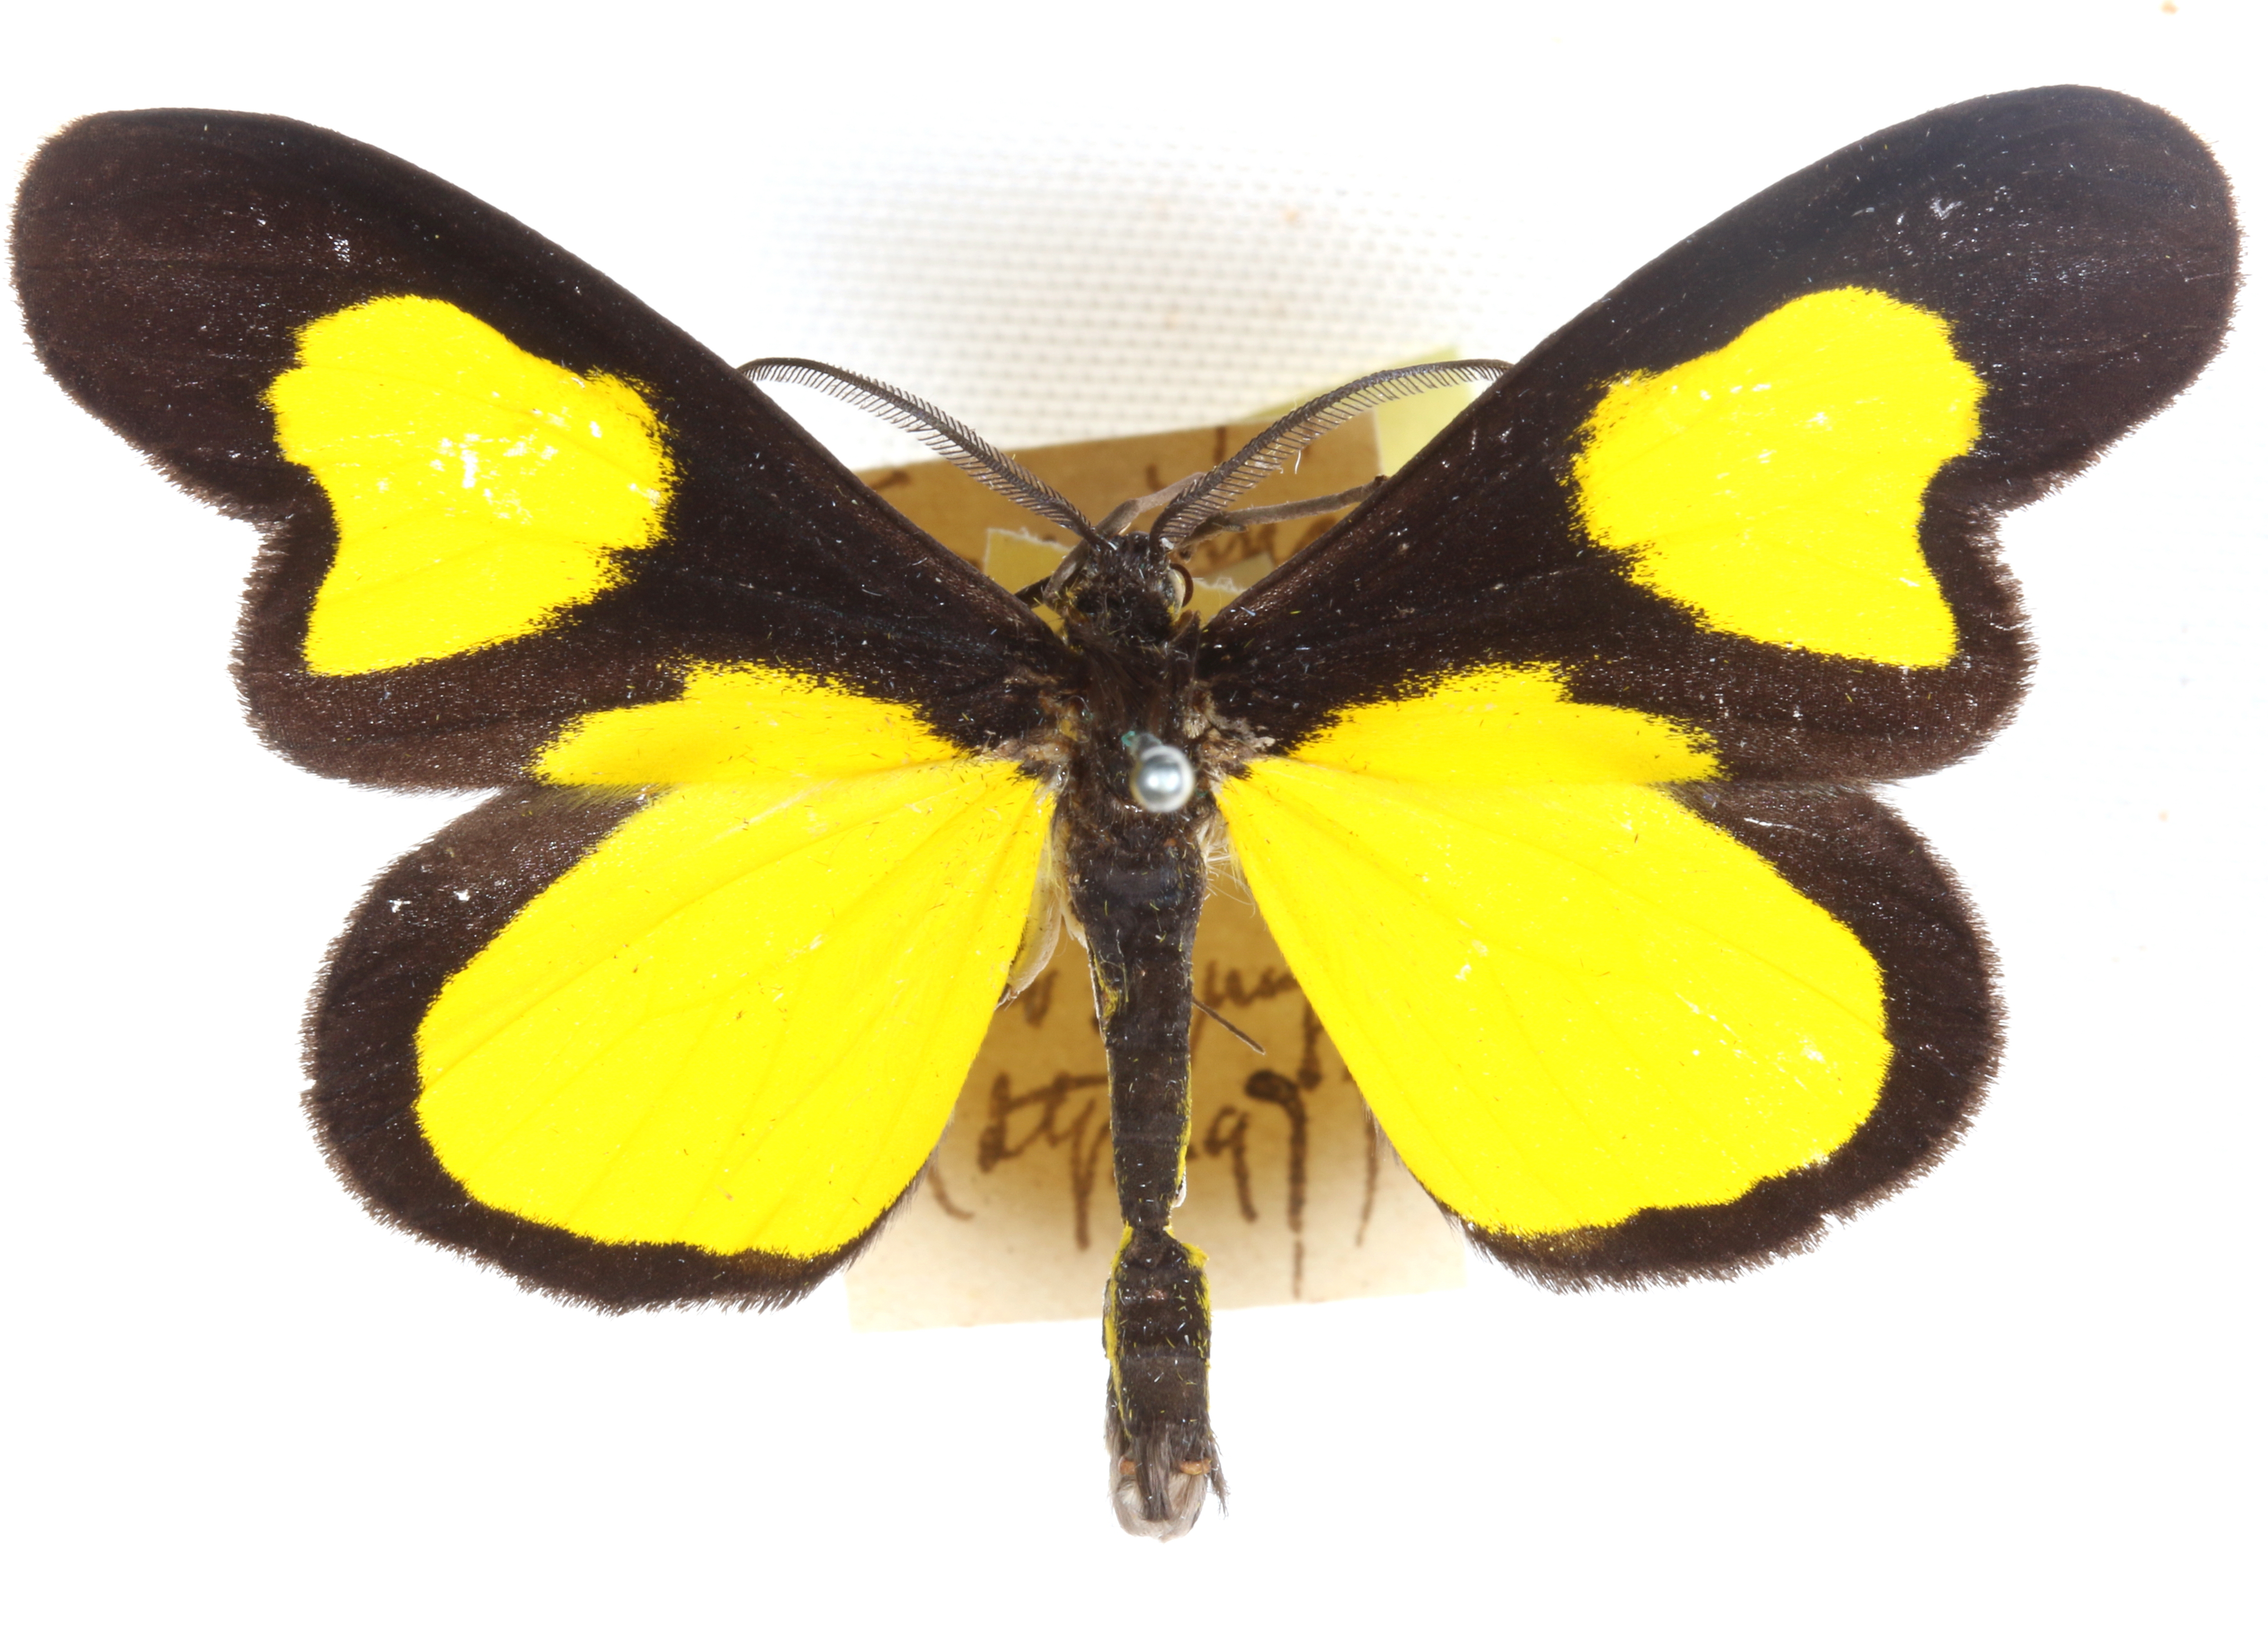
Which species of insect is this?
Formiana maenades
